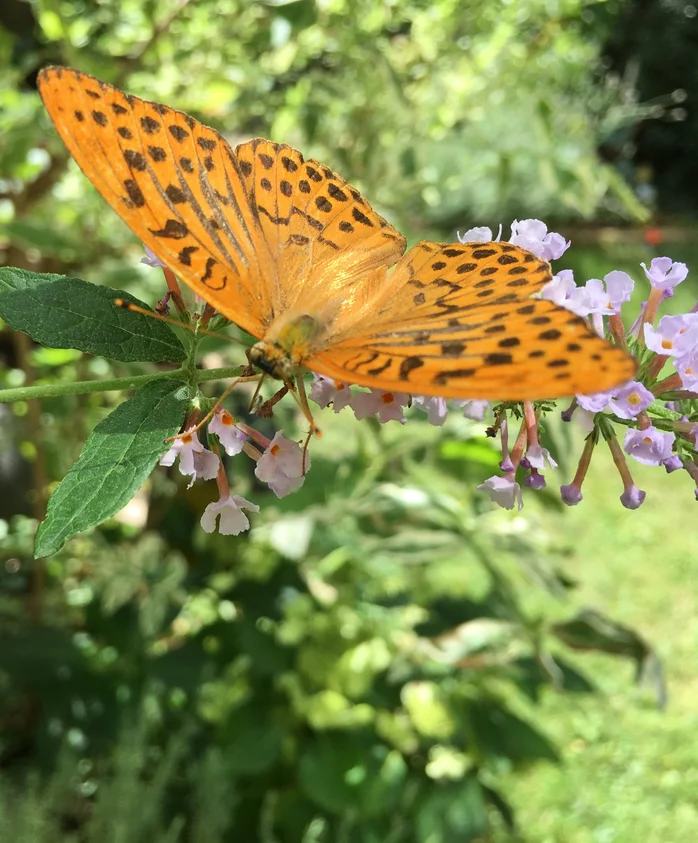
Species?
Argynnis paphia
